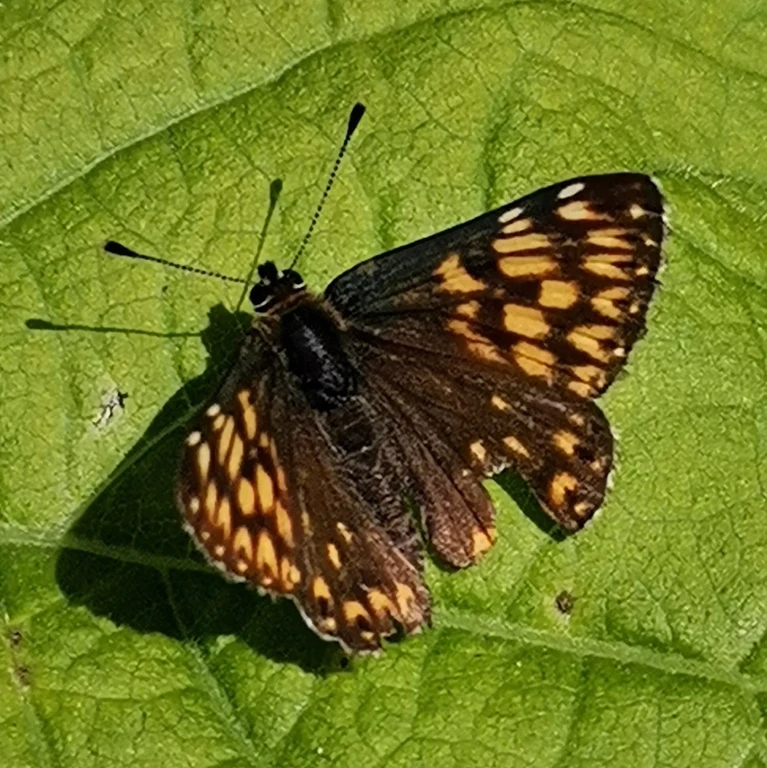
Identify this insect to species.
Hamearis lucina
